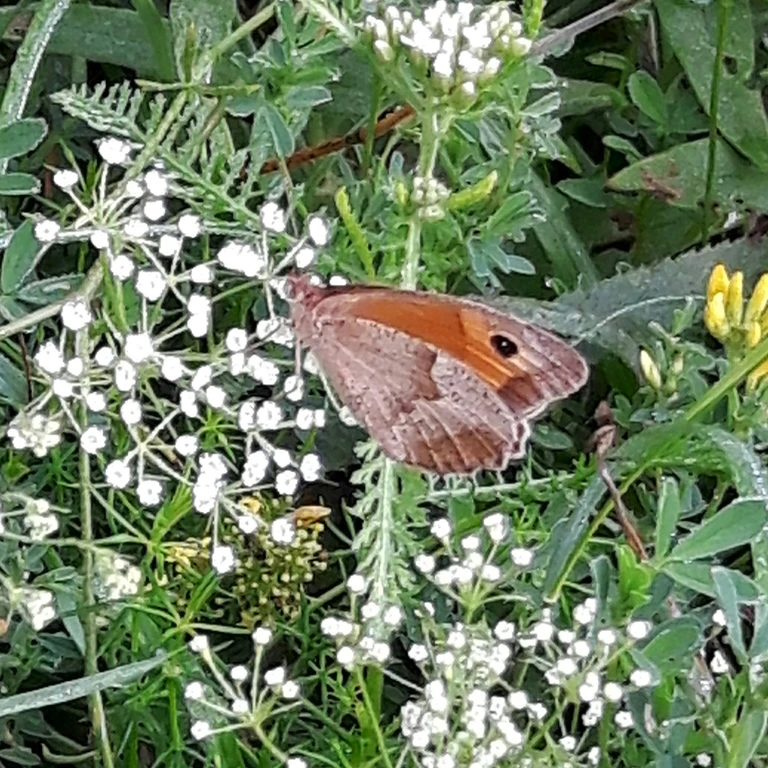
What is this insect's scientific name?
Maniola jurtina
